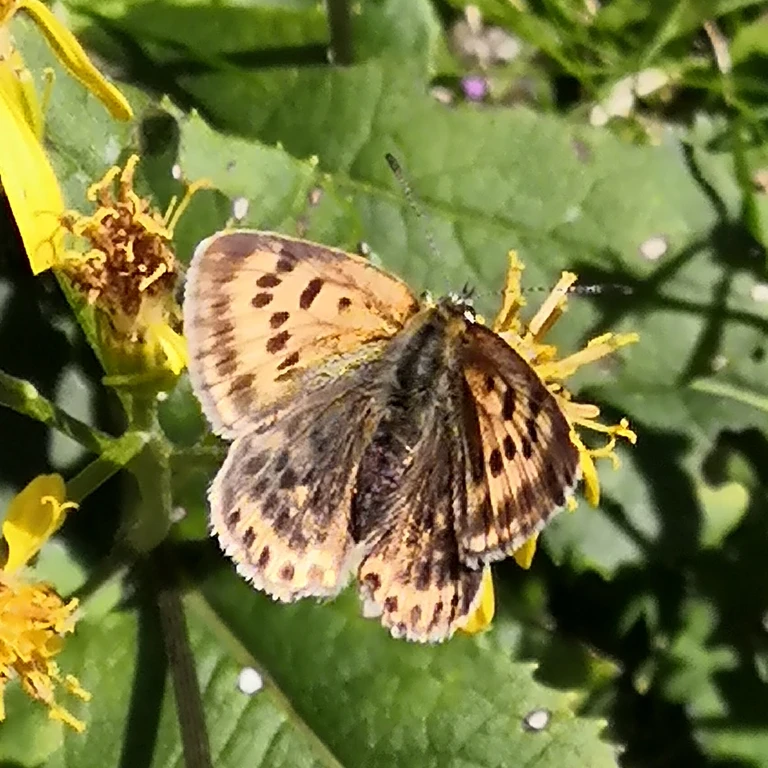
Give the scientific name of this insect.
Lycaena virgaureae
